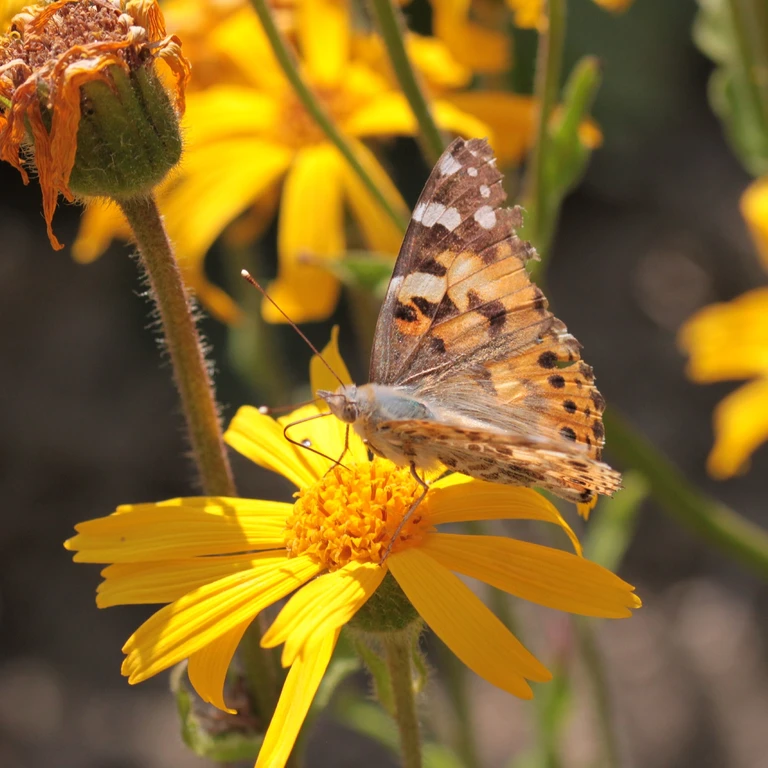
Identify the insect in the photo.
Vanessa cardui
